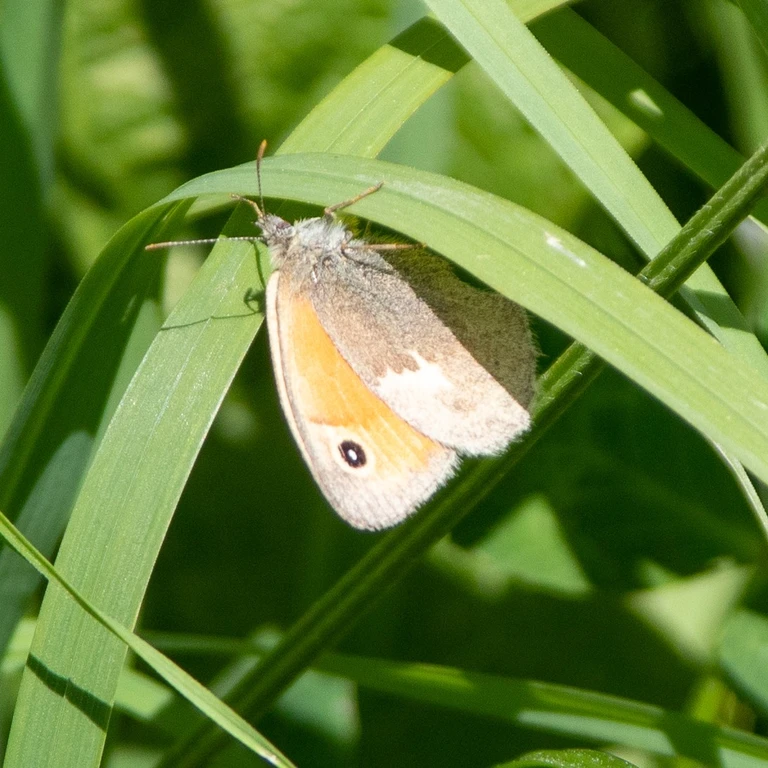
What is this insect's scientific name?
Coenonympha pamphilus
